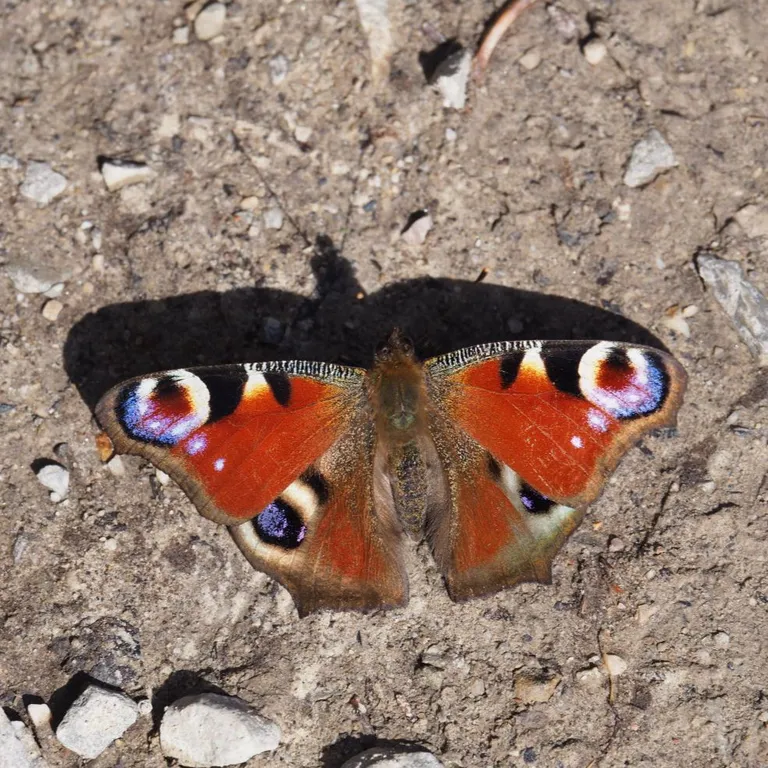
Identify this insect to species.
Aglais io
